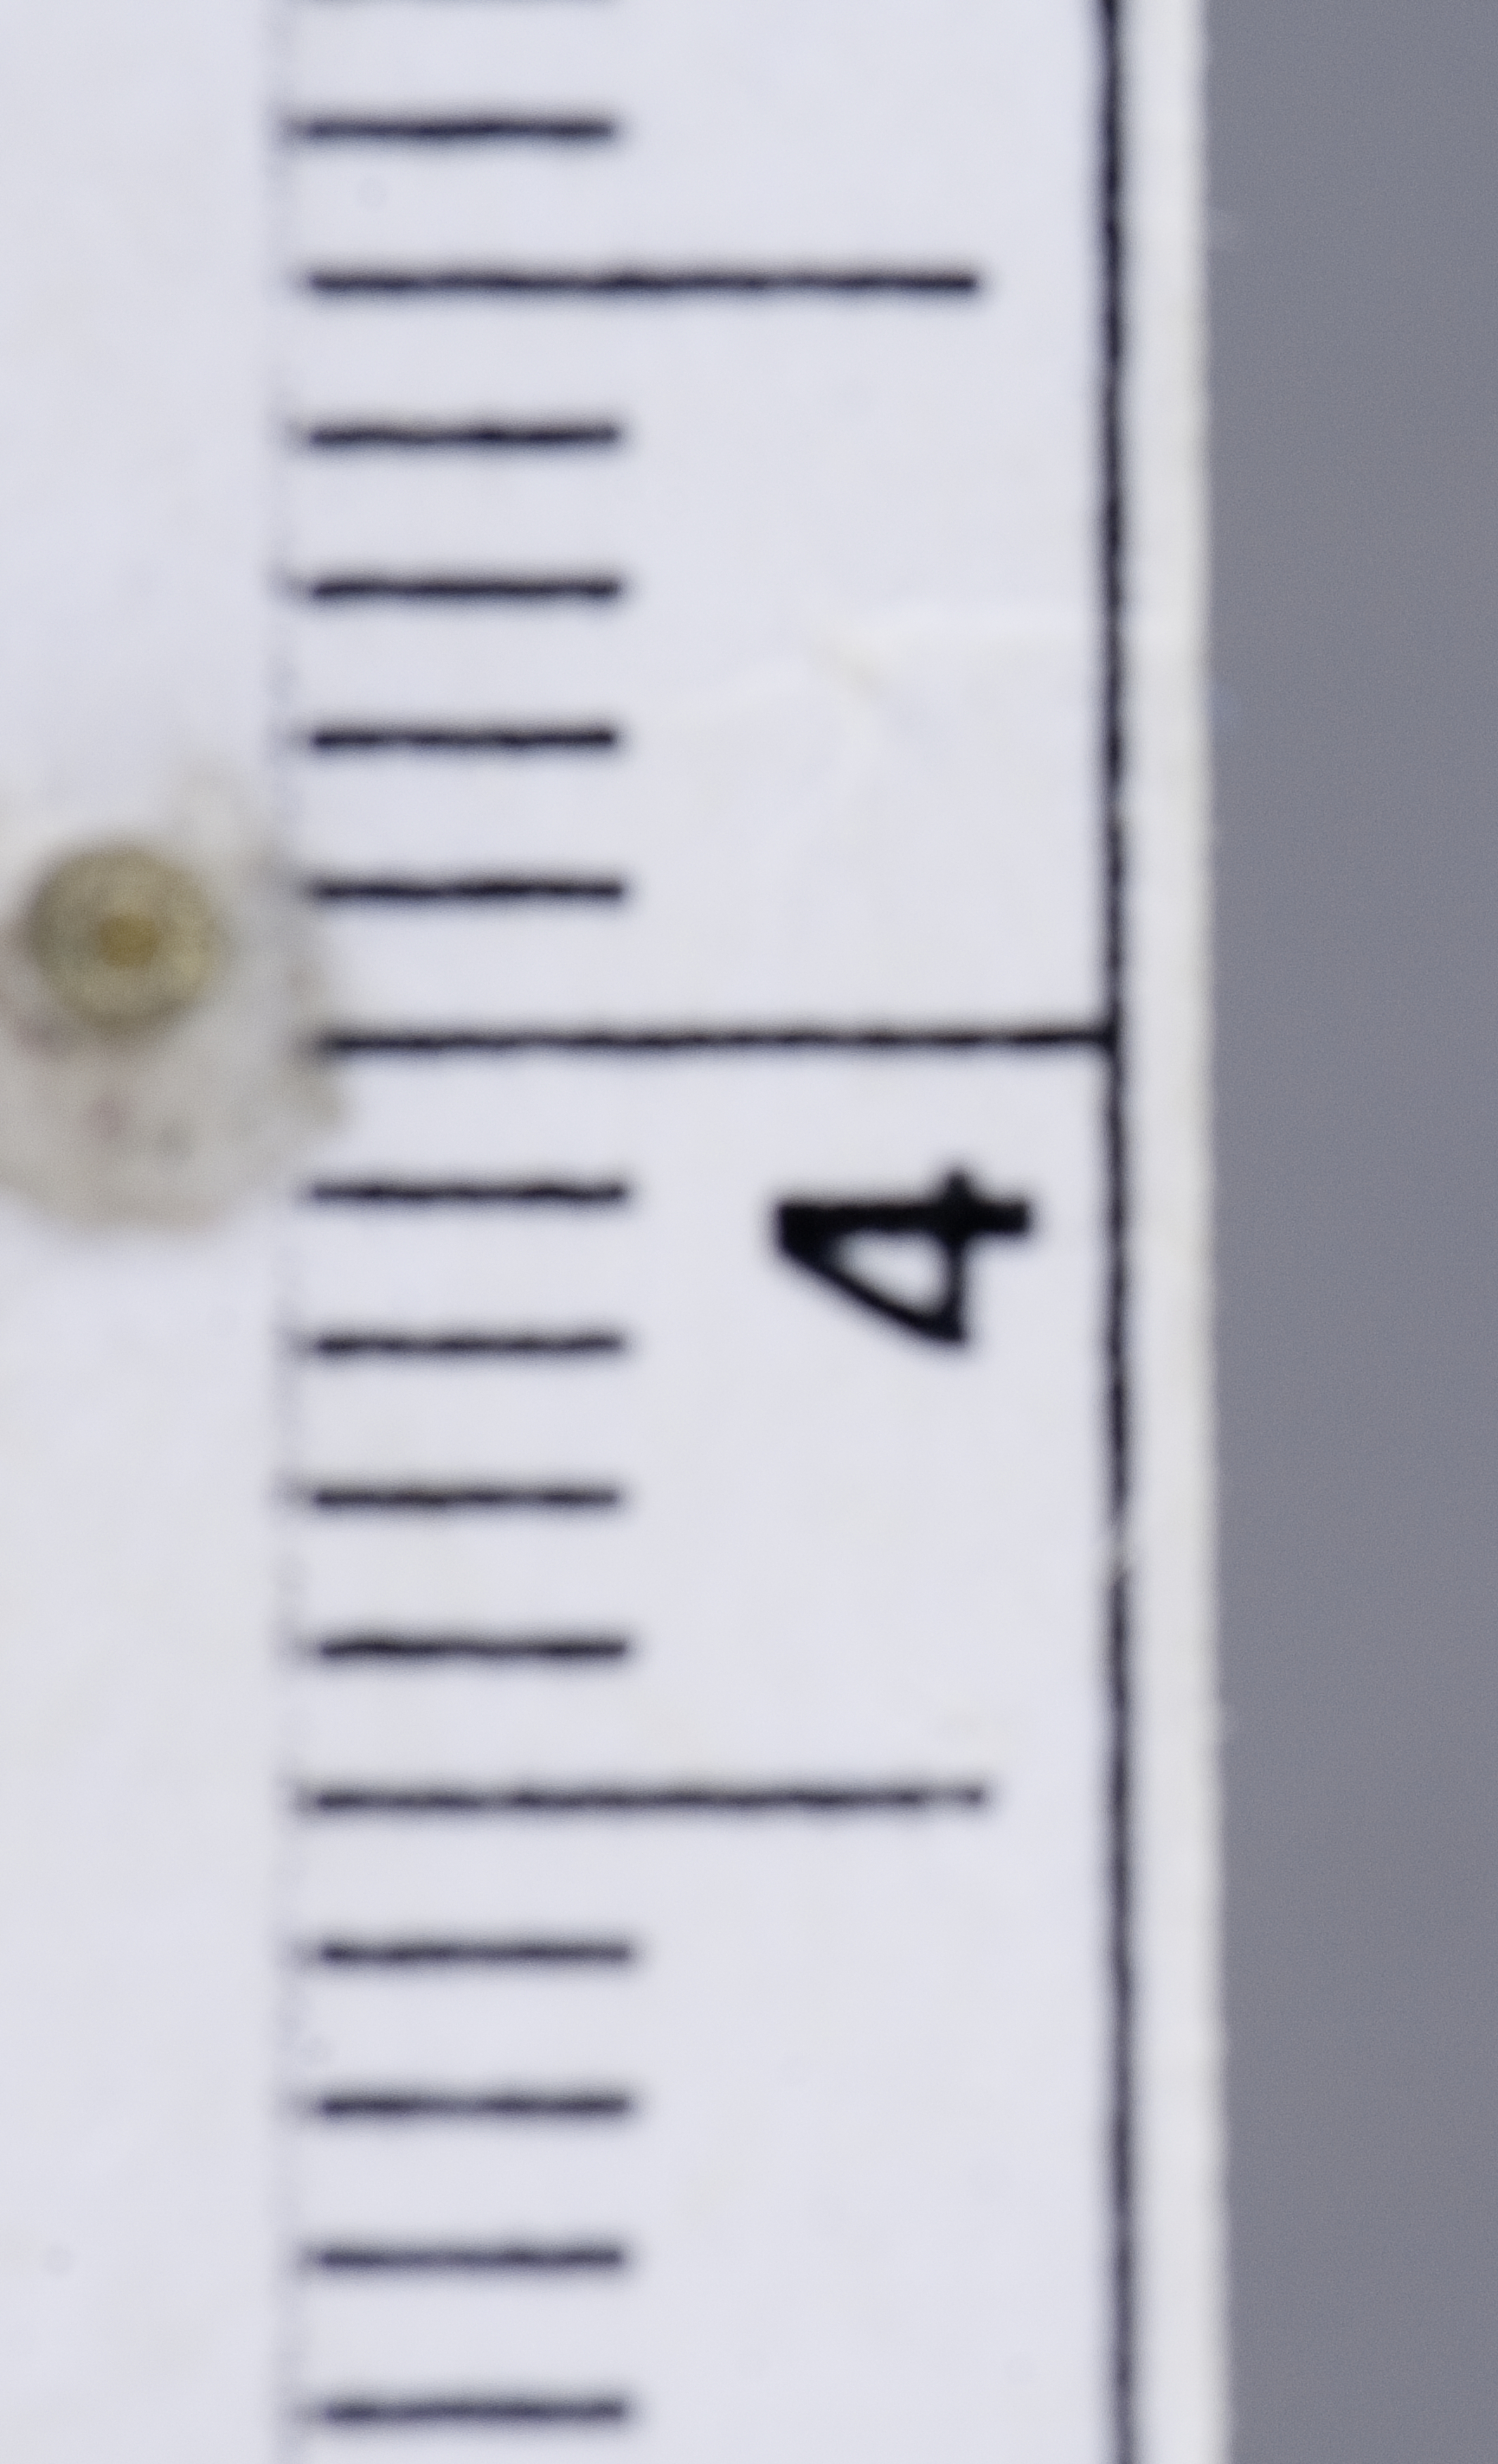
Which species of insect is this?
Recurvaria elachistella (also Tosca elachistella)
